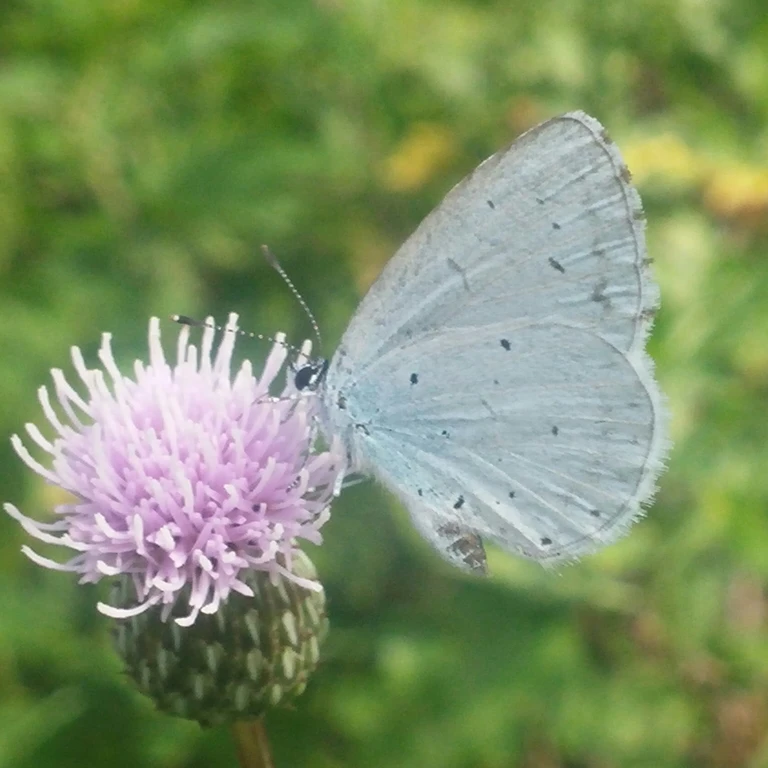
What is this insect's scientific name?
Celastrina argiolus
